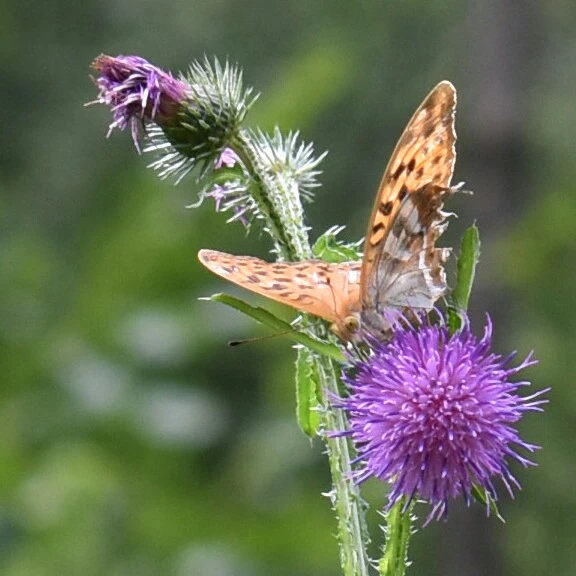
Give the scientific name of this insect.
Argynnis paphia
